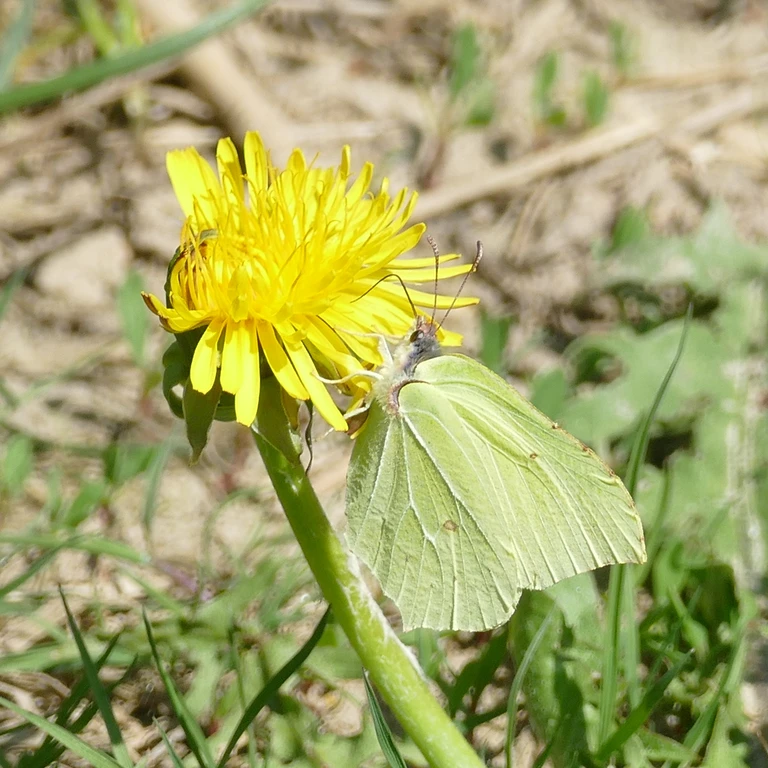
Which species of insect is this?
Gonepteryx rhamni
